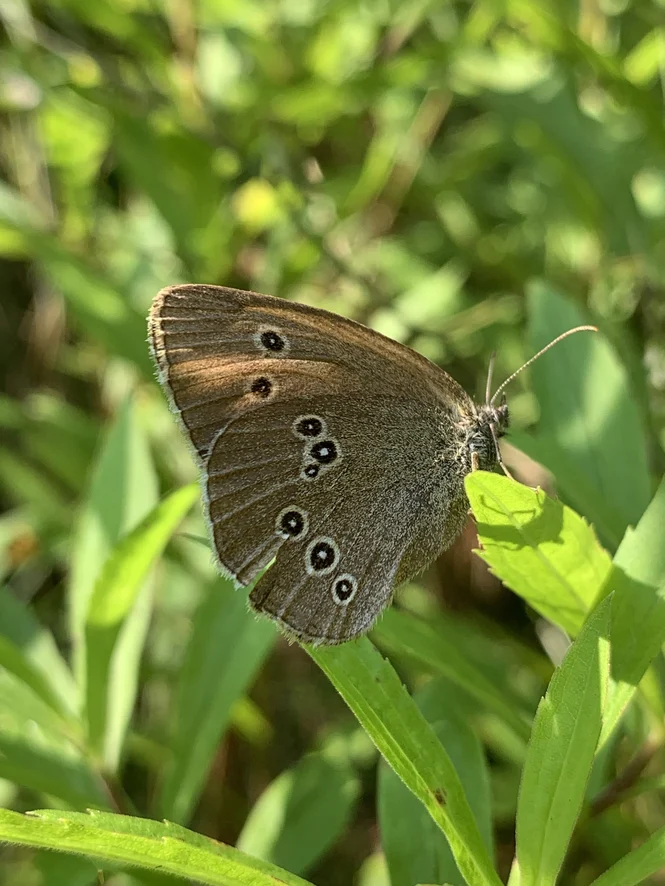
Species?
Aphantopus hyperantus
